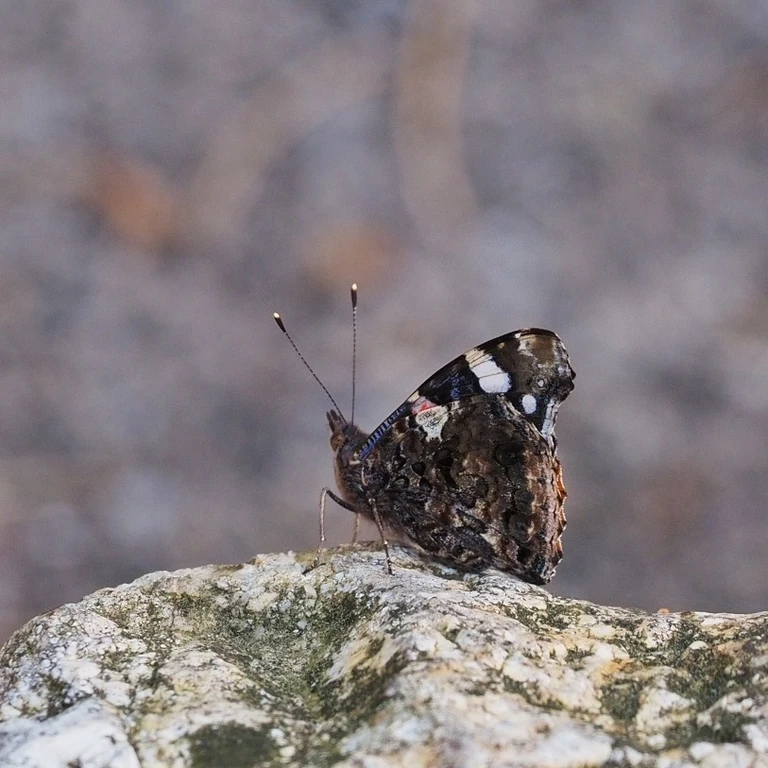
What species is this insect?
Vanessa atalanta
